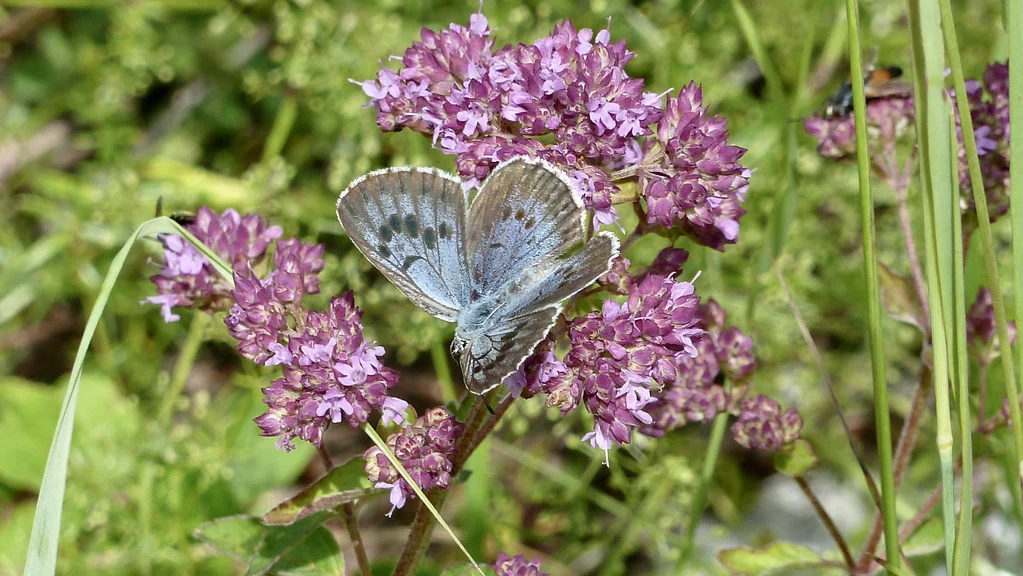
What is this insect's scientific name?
Phengaris arion (also Maculinea arion)
